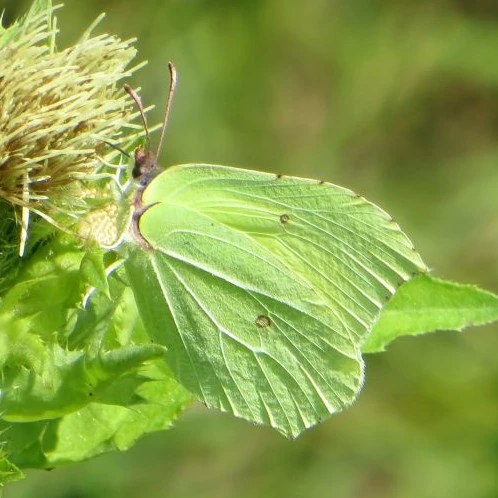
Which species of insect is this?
Gonepteryx rhamni
